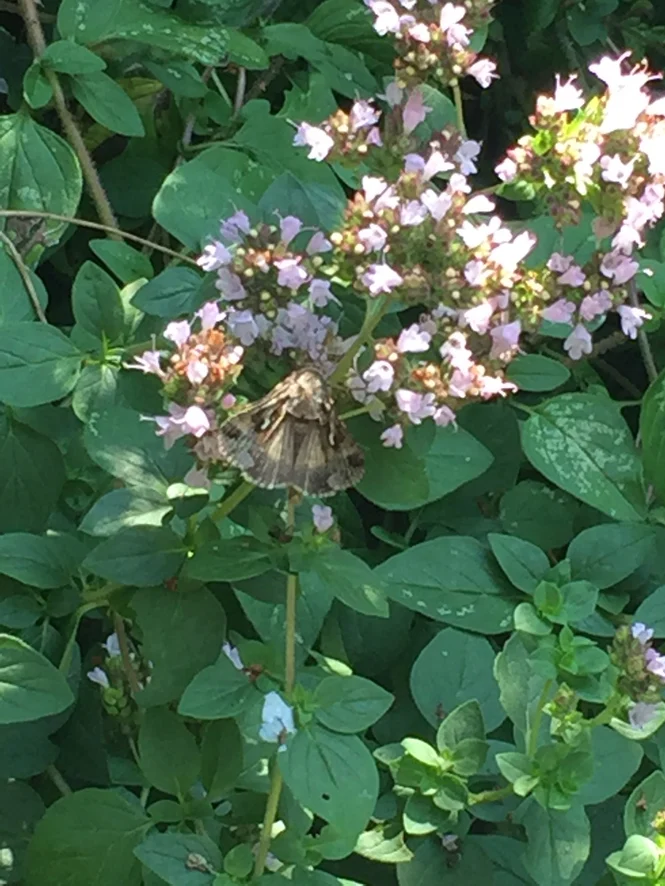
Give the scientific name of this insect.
Autographa gamma
